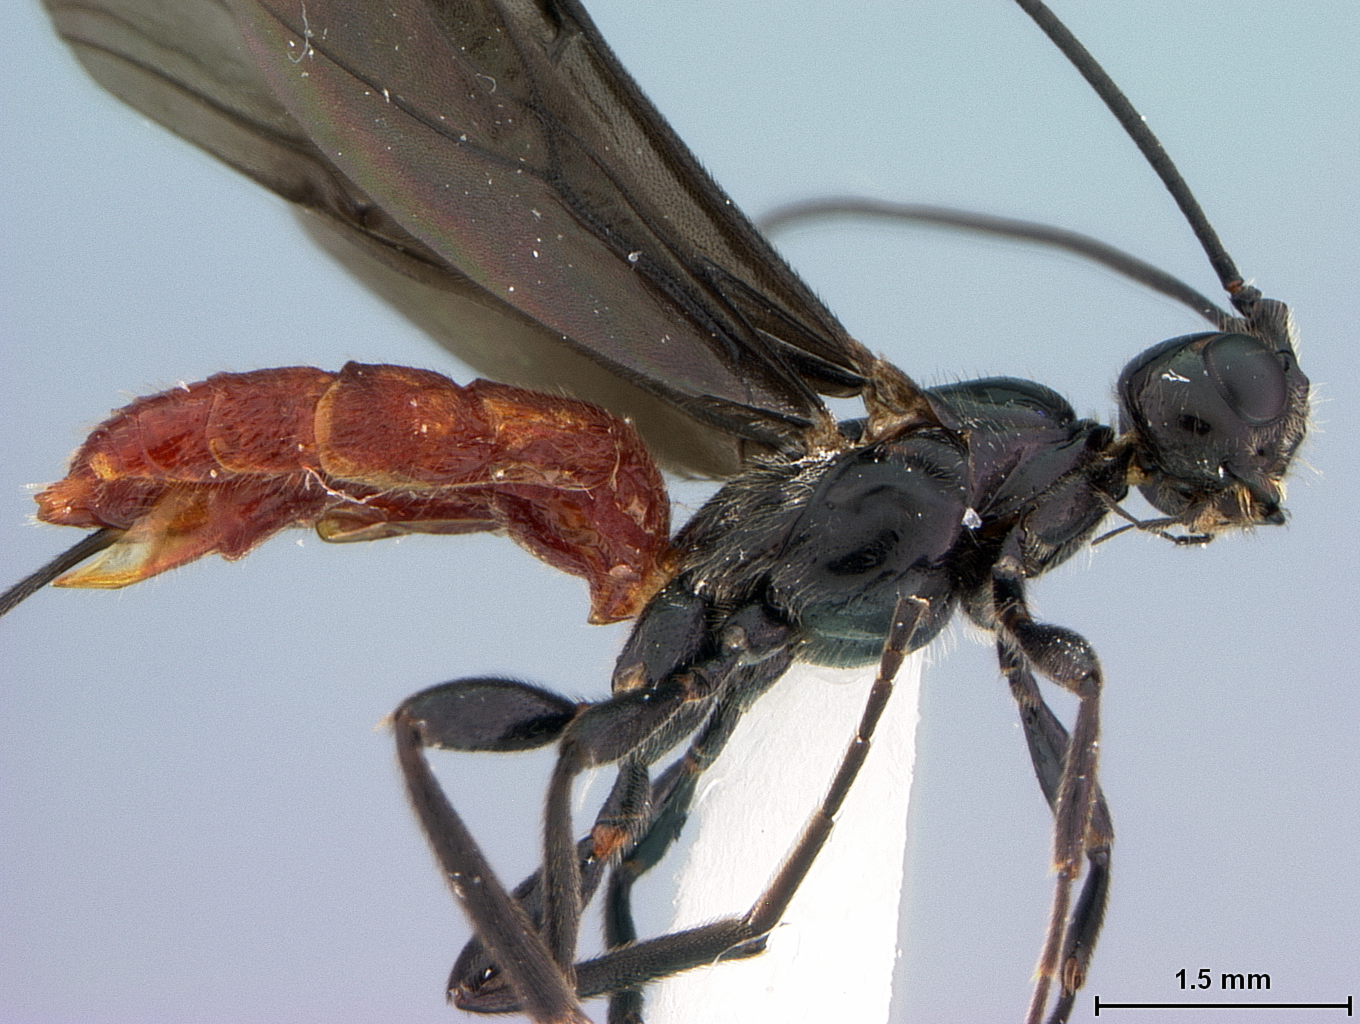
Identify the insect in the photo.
Atanycolus cappaerti
